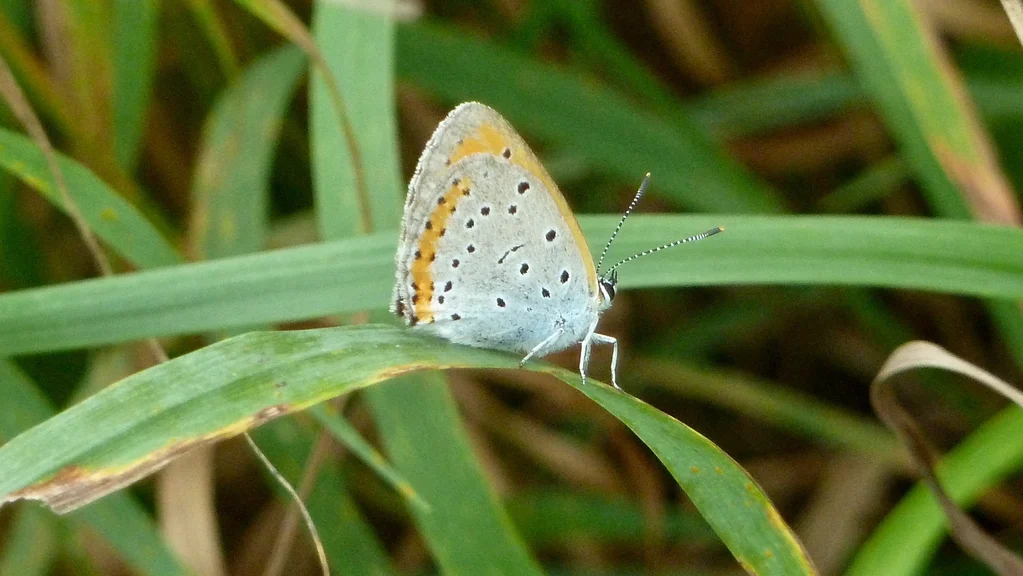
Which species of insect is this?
Lycaena dispar
